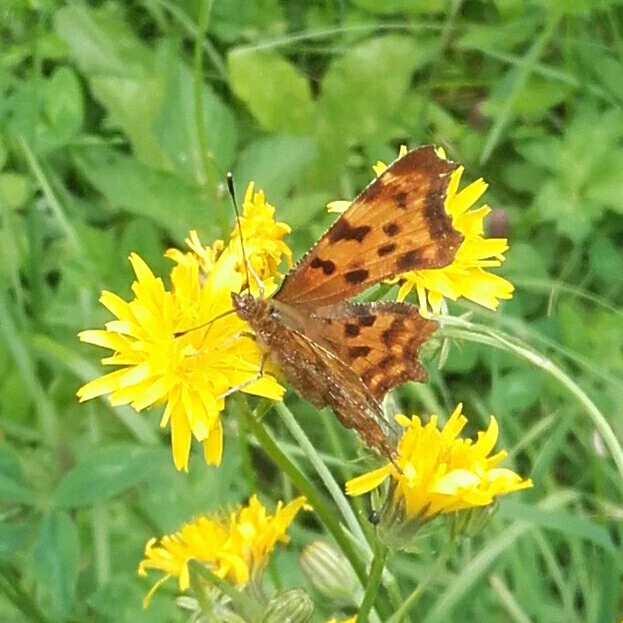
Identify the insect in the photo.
Polygonia c-album
